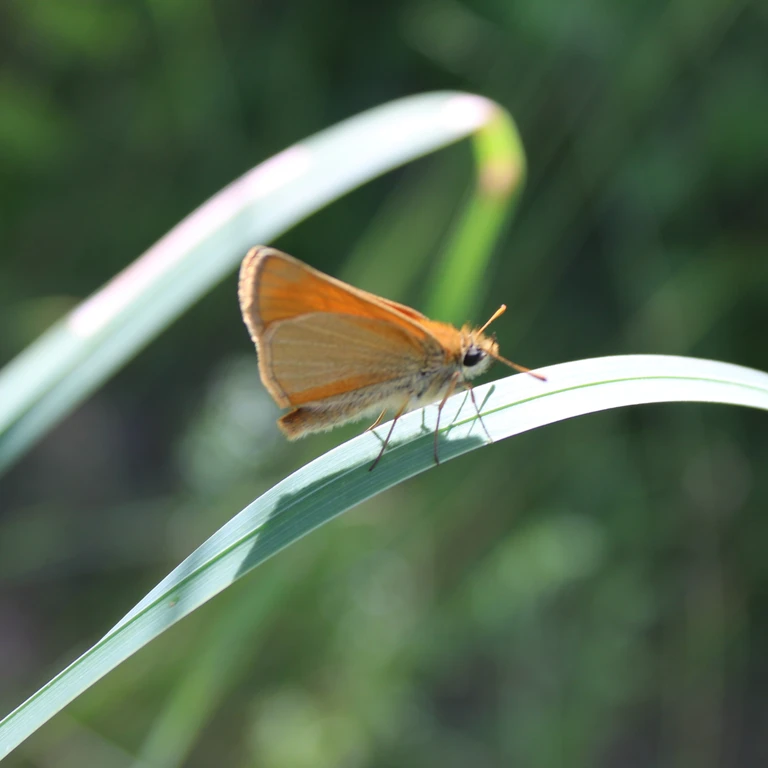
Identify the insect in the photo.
Thymelicus sylvestris
